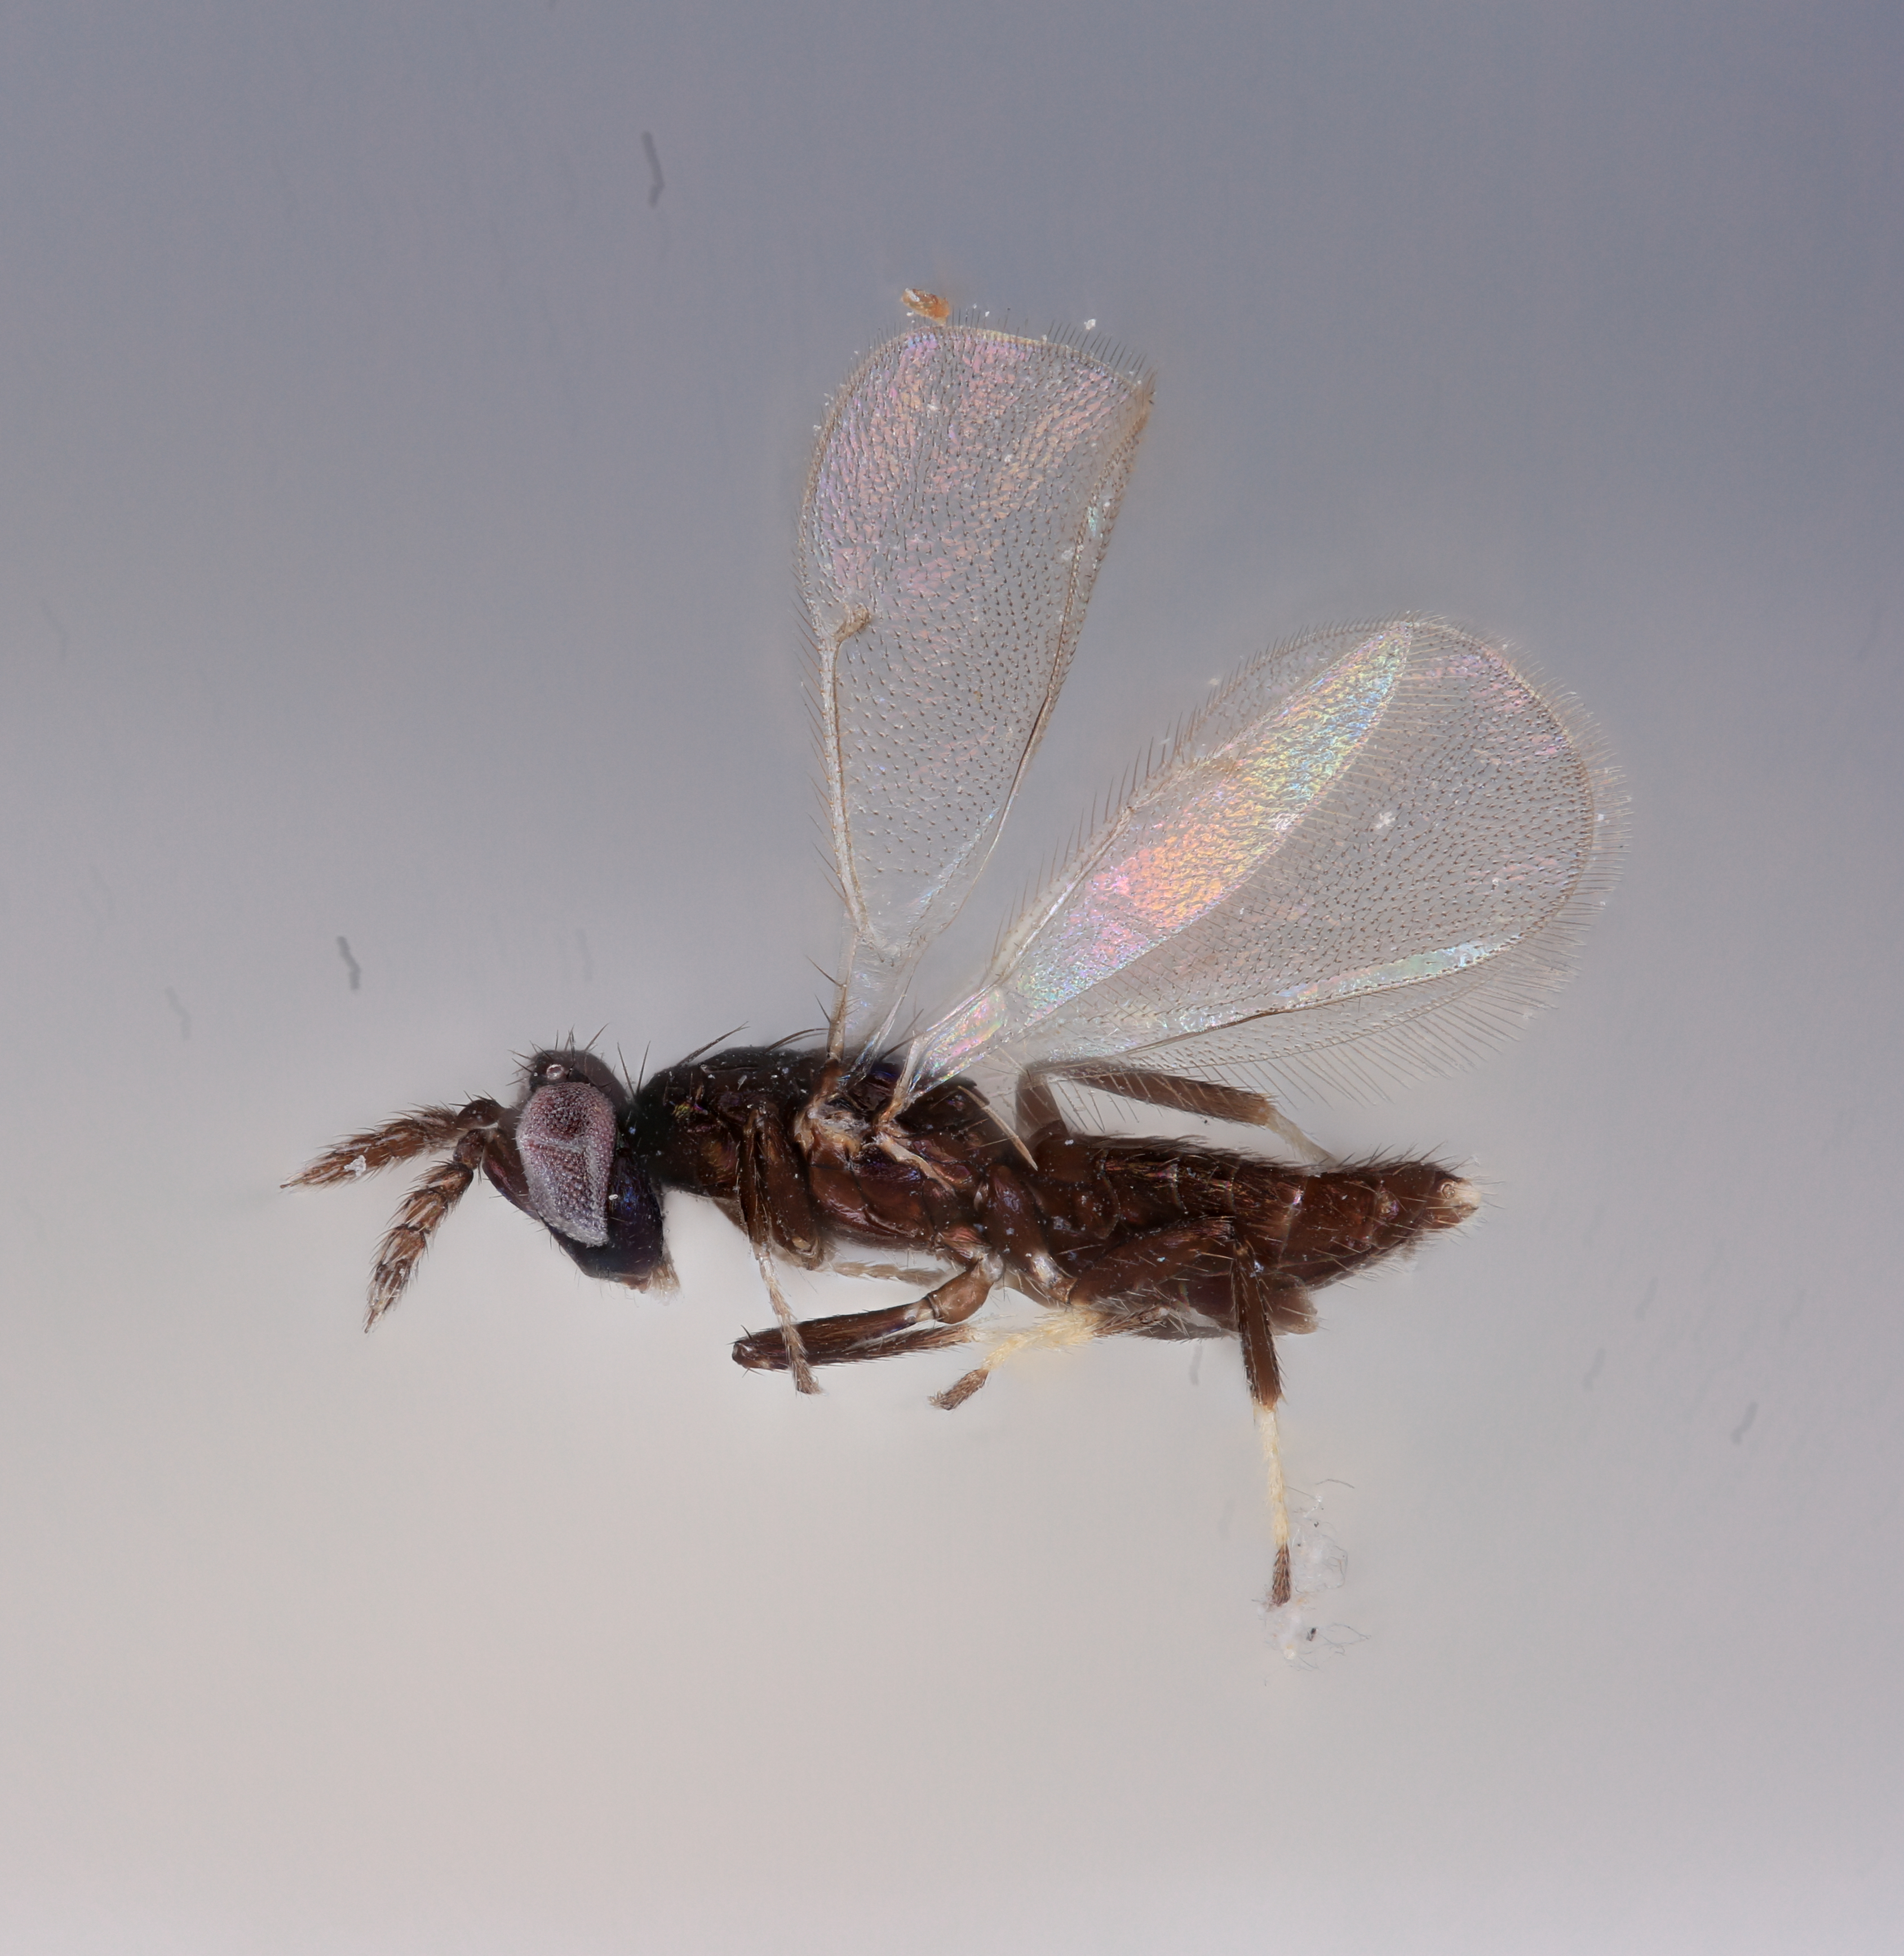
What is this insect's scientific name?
Closterocerus nitidus
